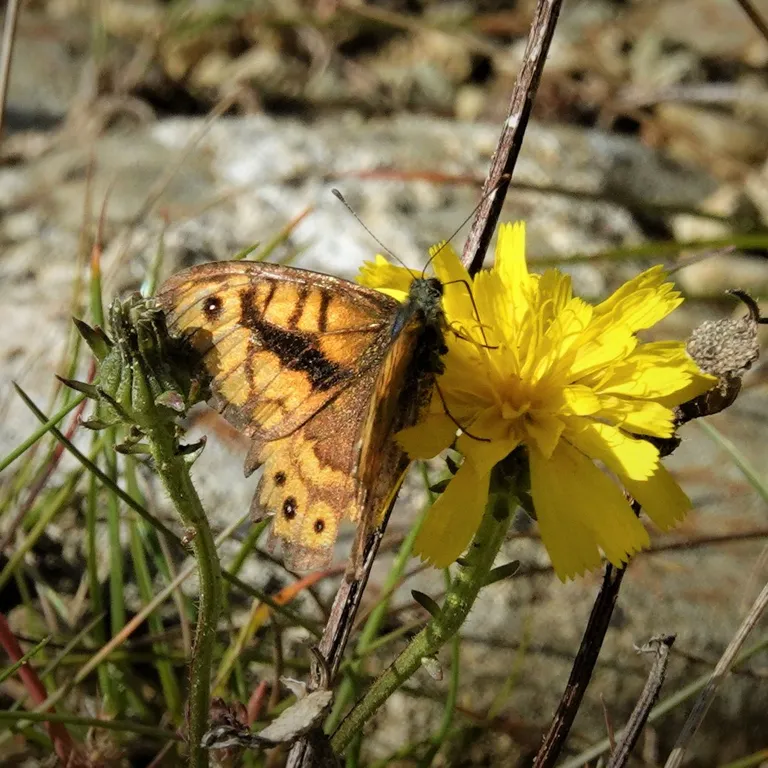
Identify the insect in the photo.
Lasiommata megera (also Pararge megera)
